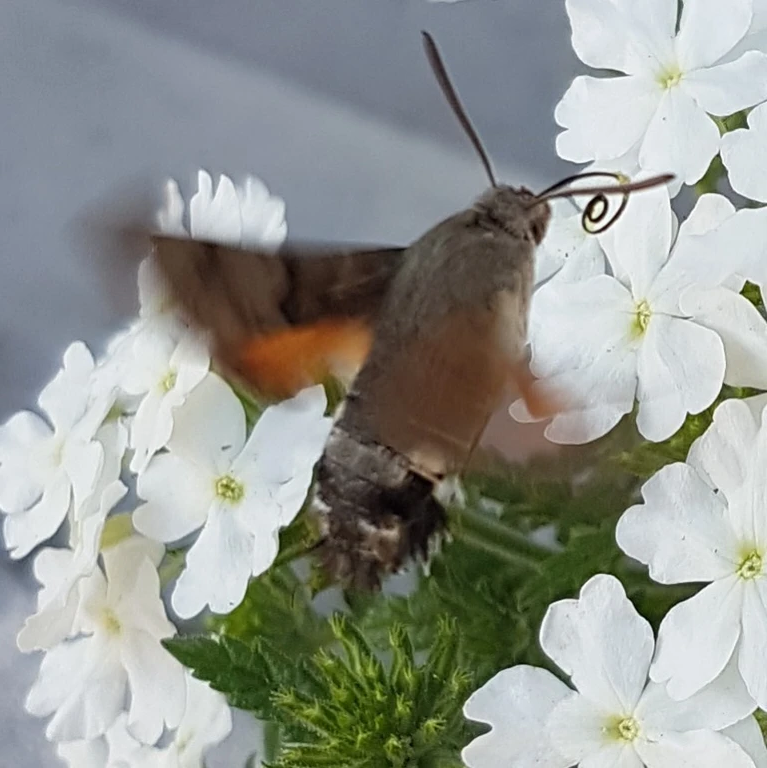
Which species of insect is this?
Macroglossum stellatarum
